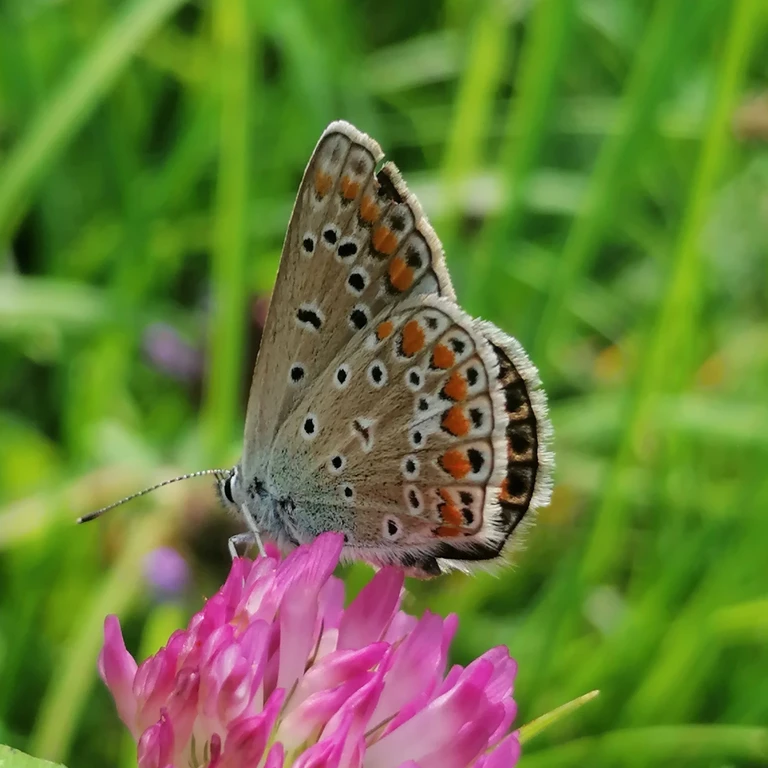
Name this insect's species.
Polyommatus icarus
